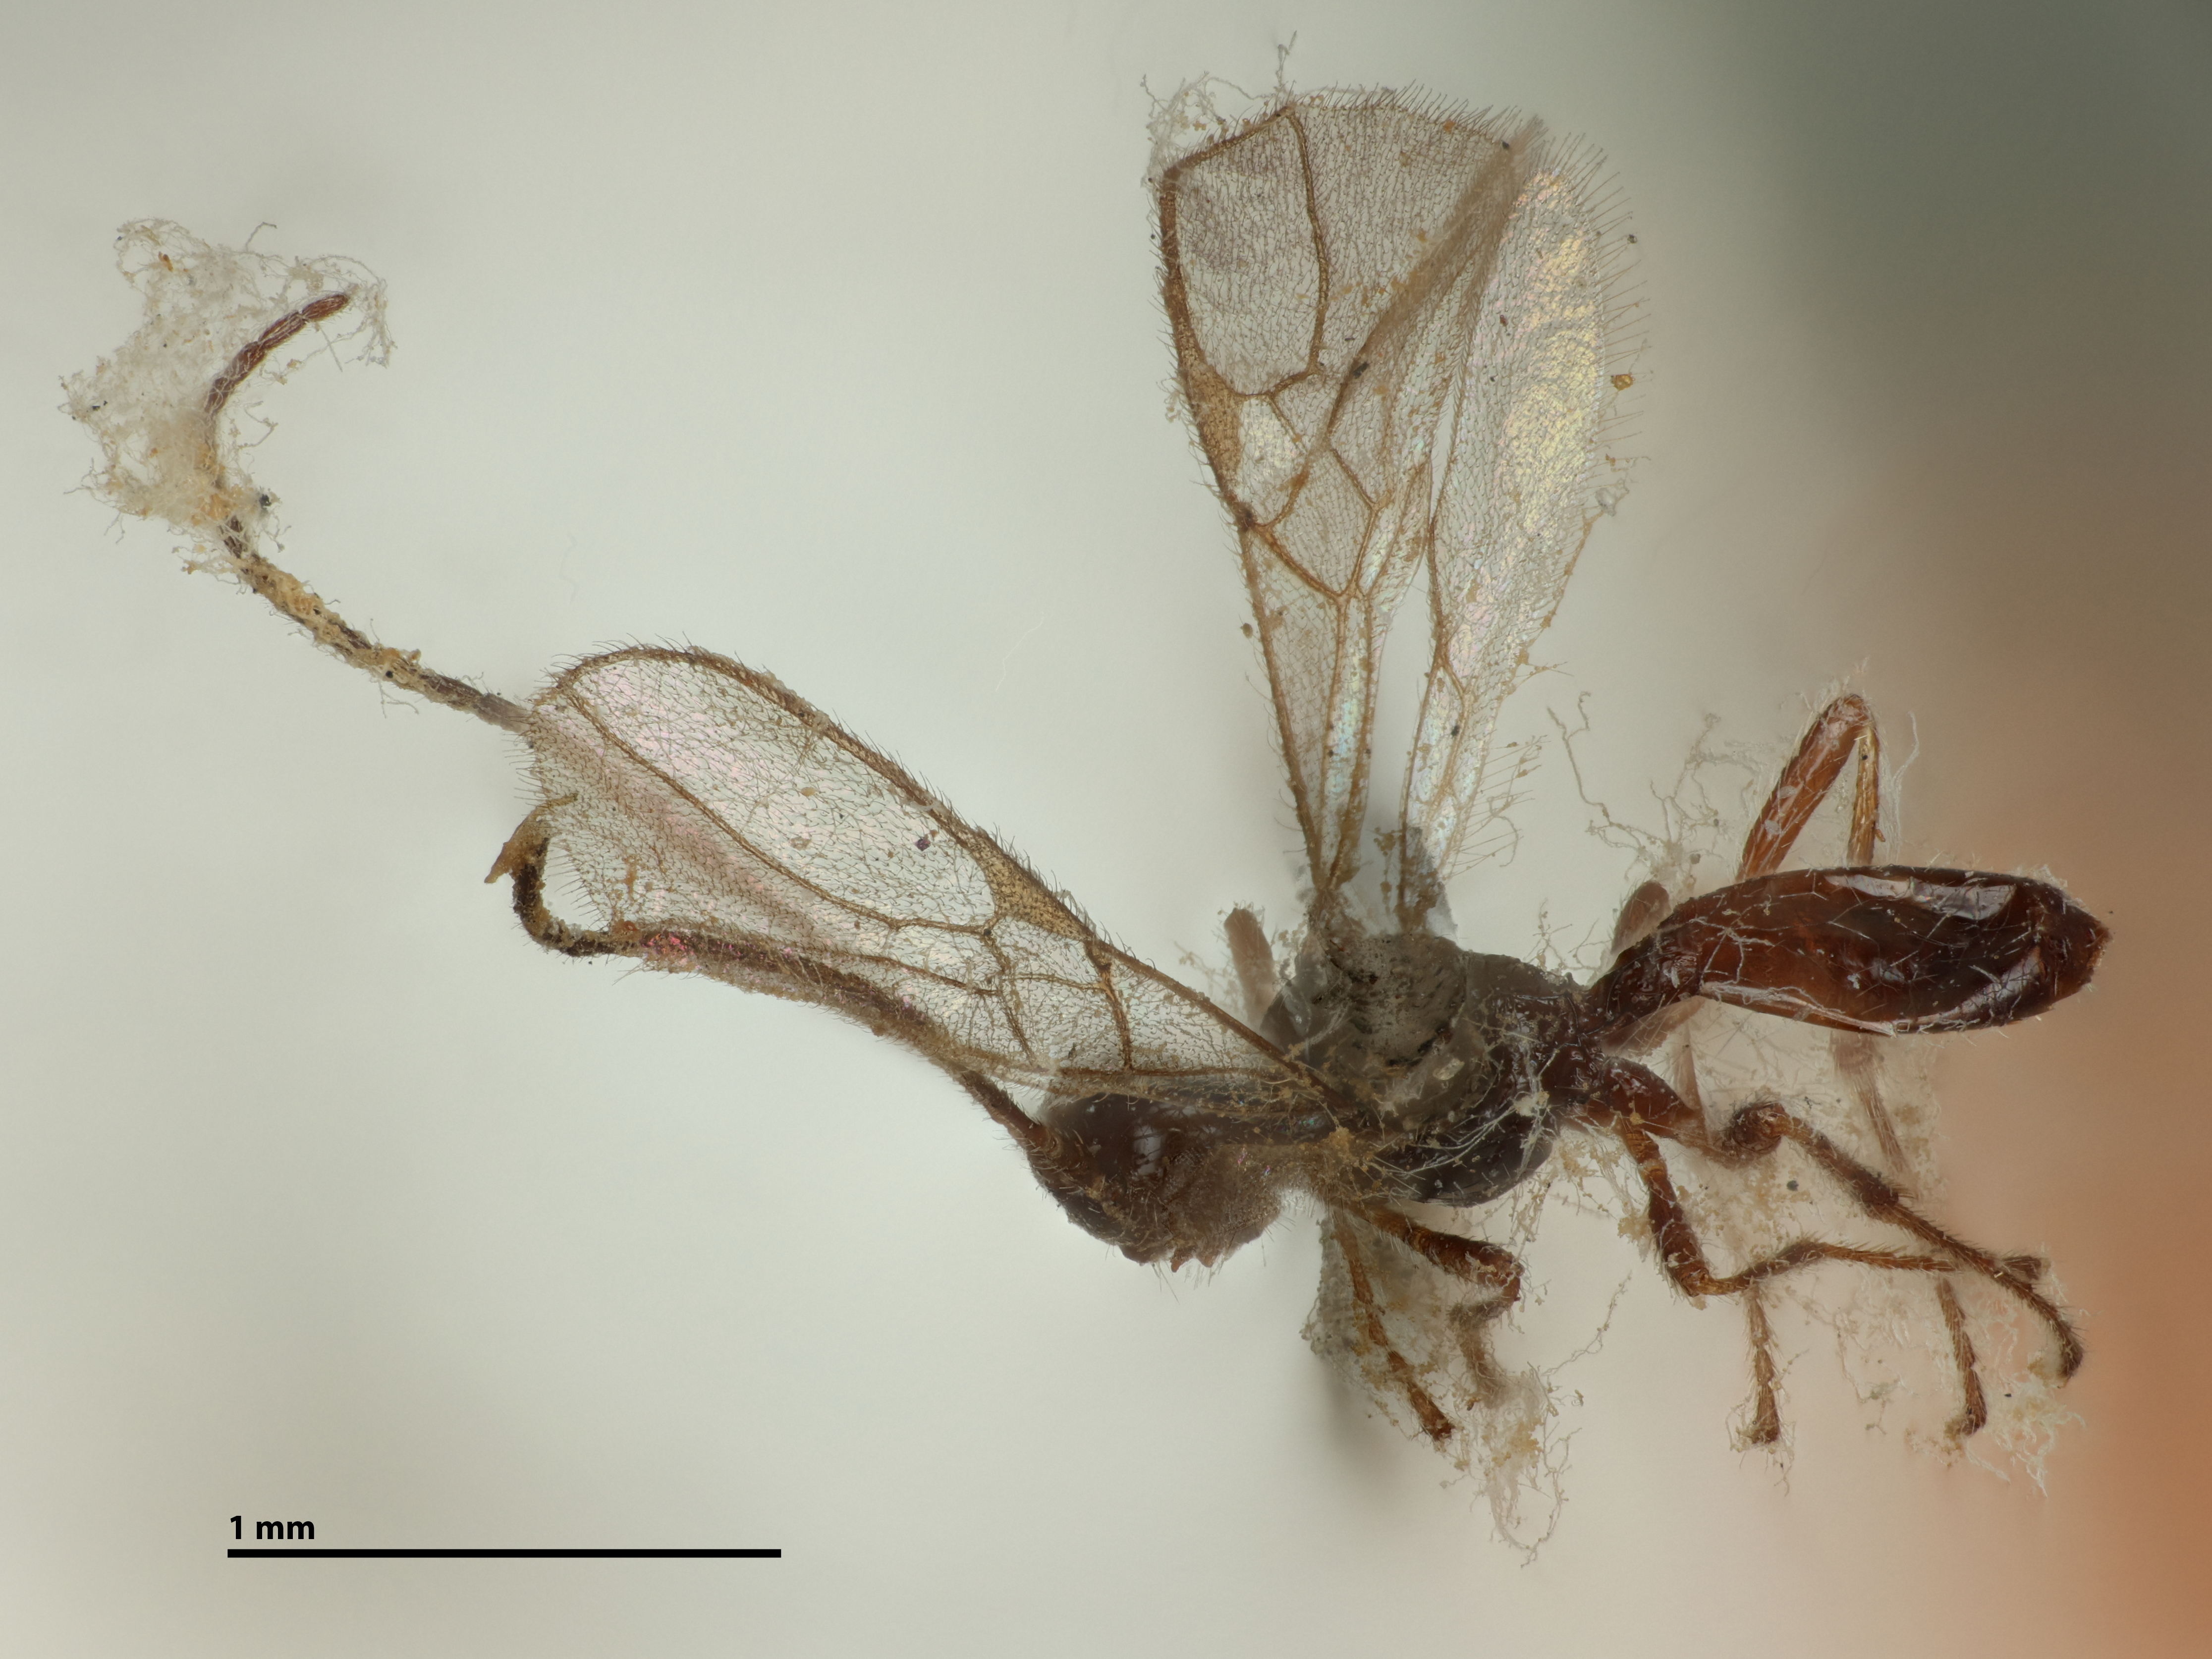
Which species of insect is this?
Toxares tritici
